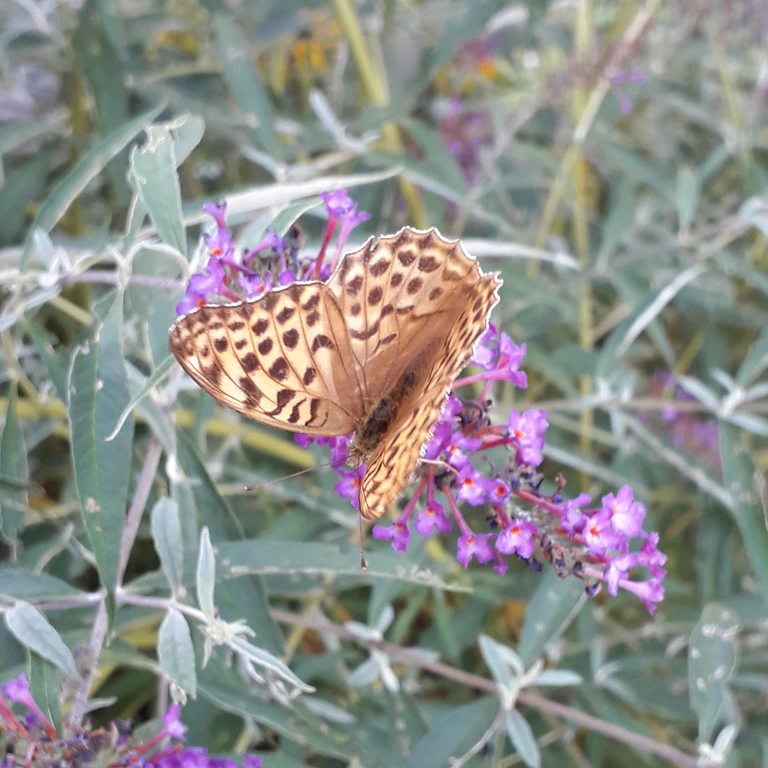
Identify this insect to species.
Argynnis paphia
